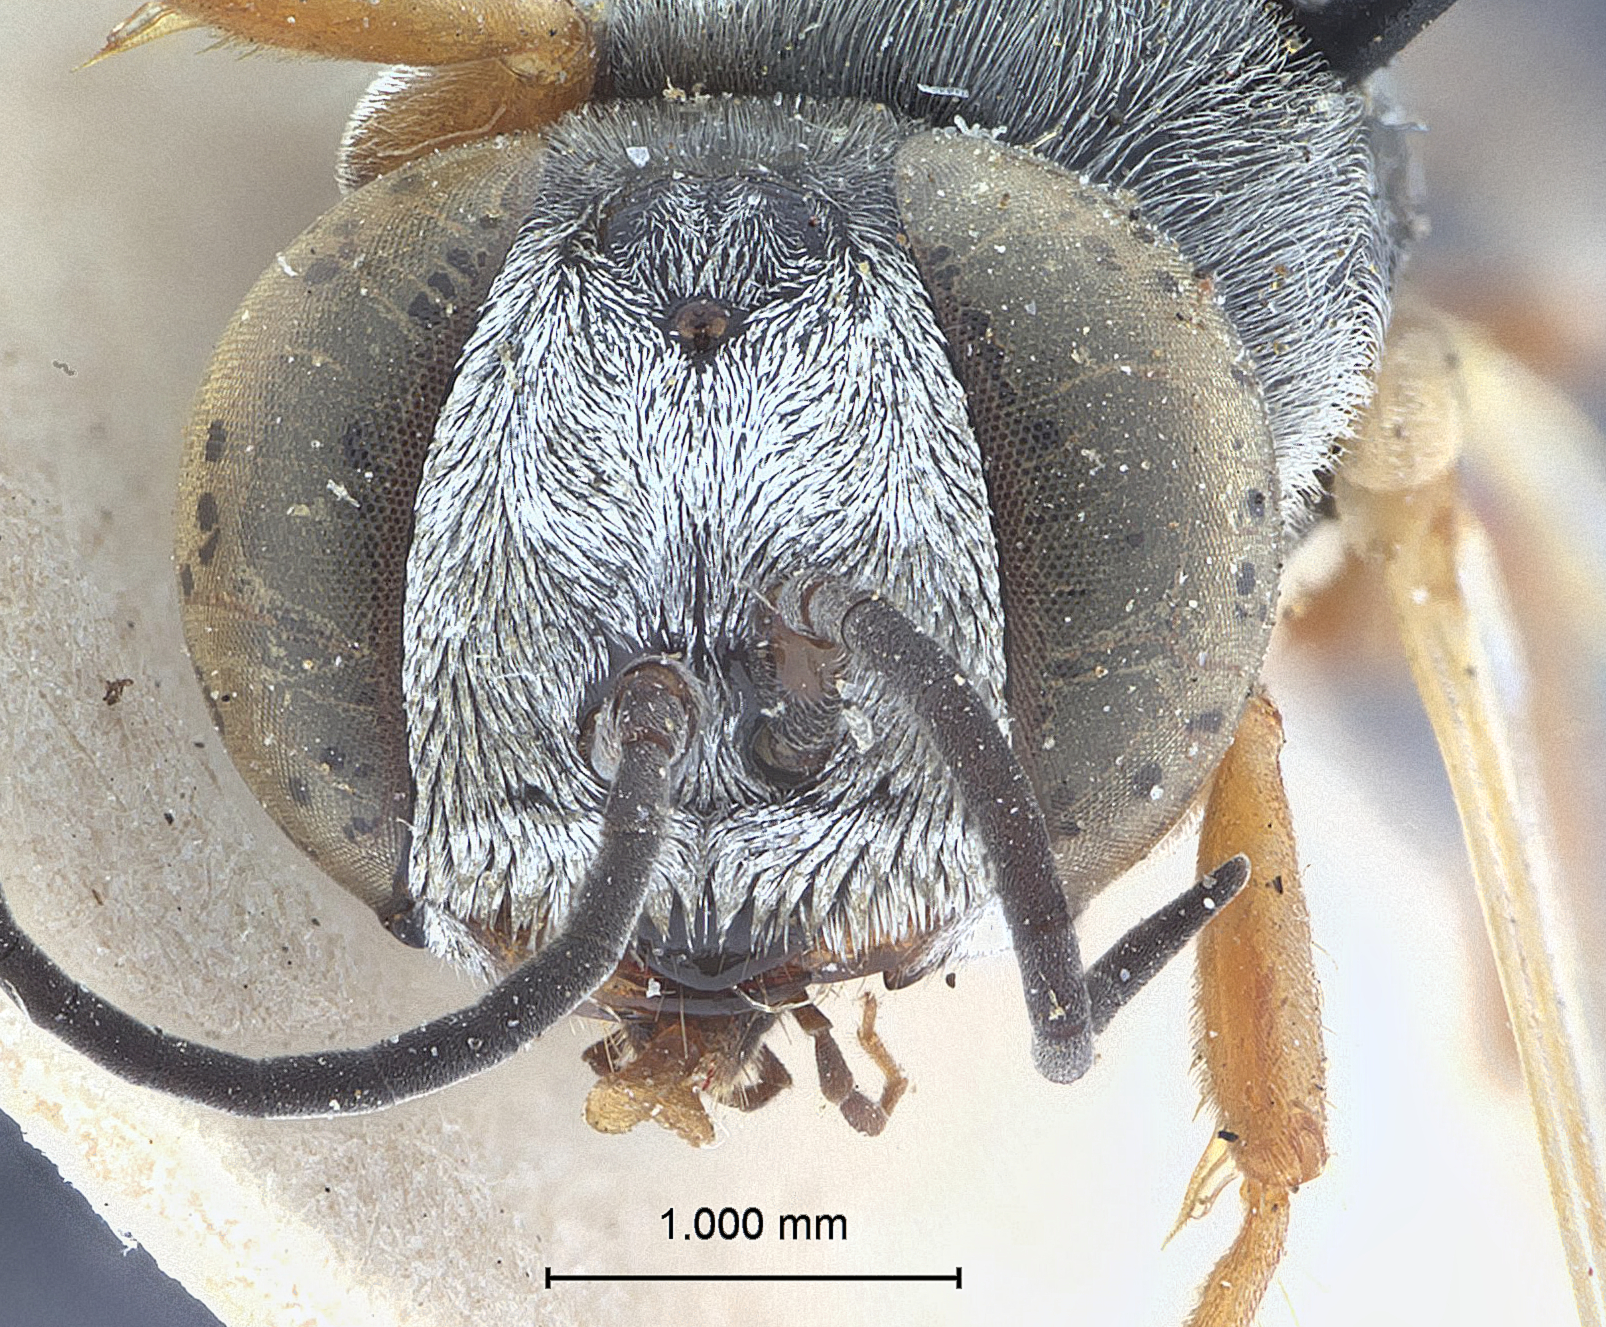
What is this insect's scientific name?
Tachysphex pseudofasiatus
